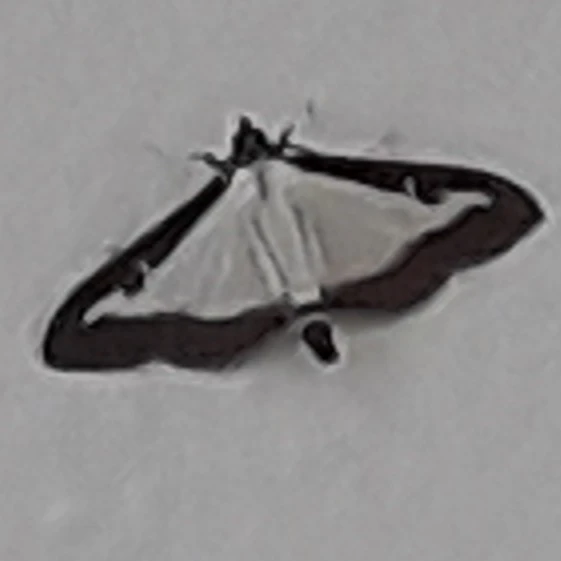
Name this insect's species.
Cydalima perspectalis
